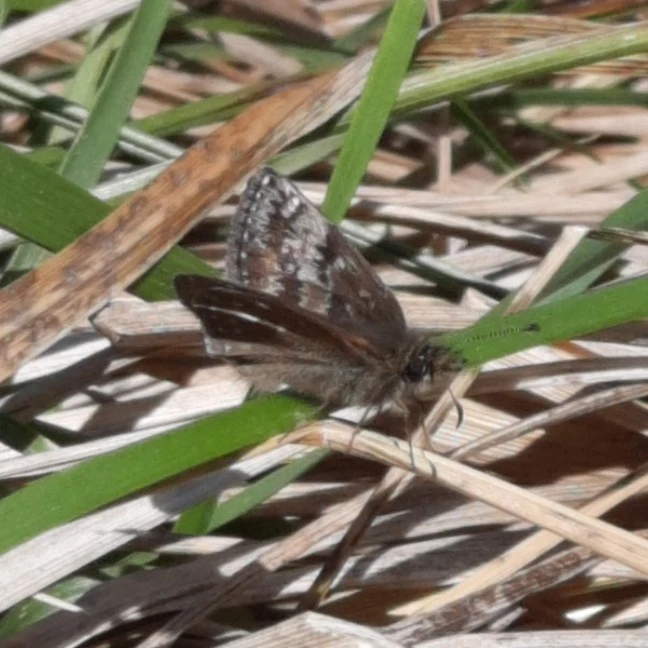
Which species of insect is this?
Erynnis tages
